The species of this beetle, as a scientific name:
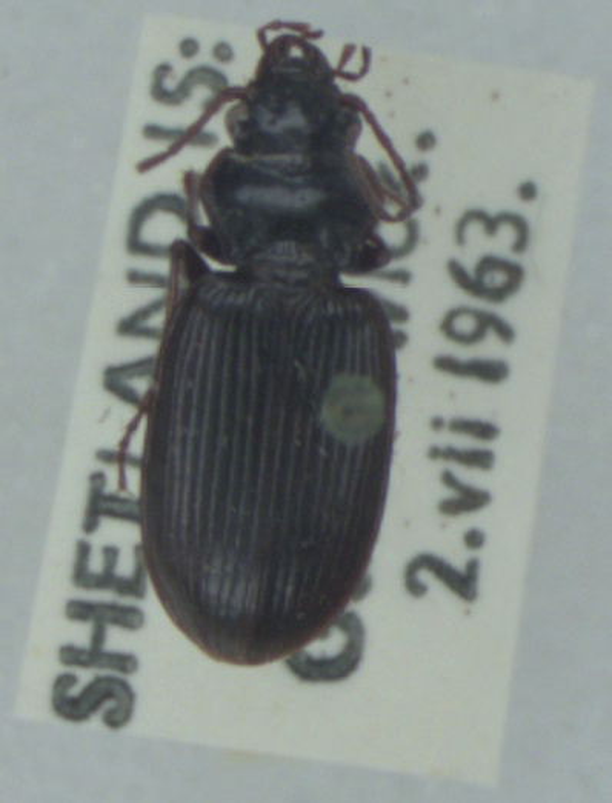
Nebria salina
